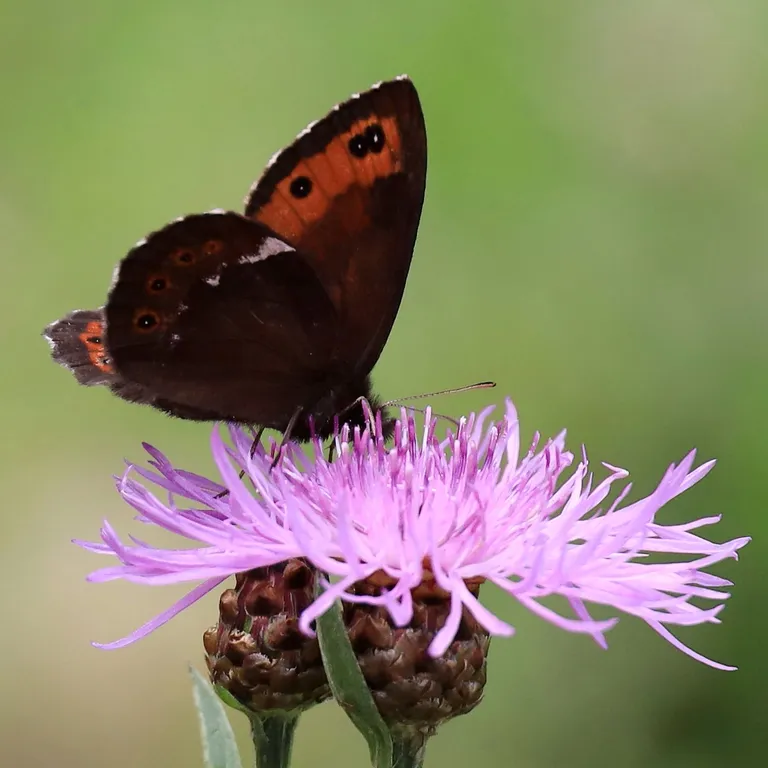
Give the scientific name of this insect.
Erebia ligea
